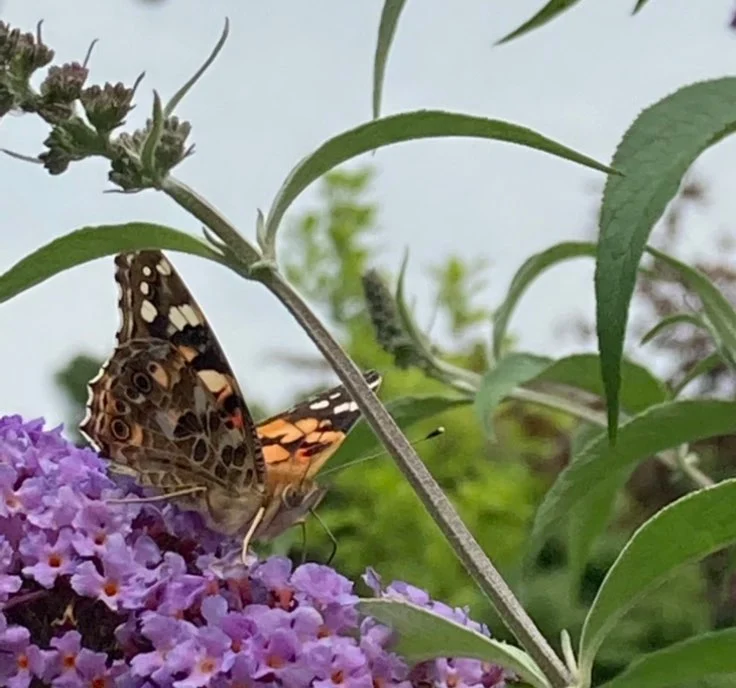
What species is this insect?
Vanessa cardui
